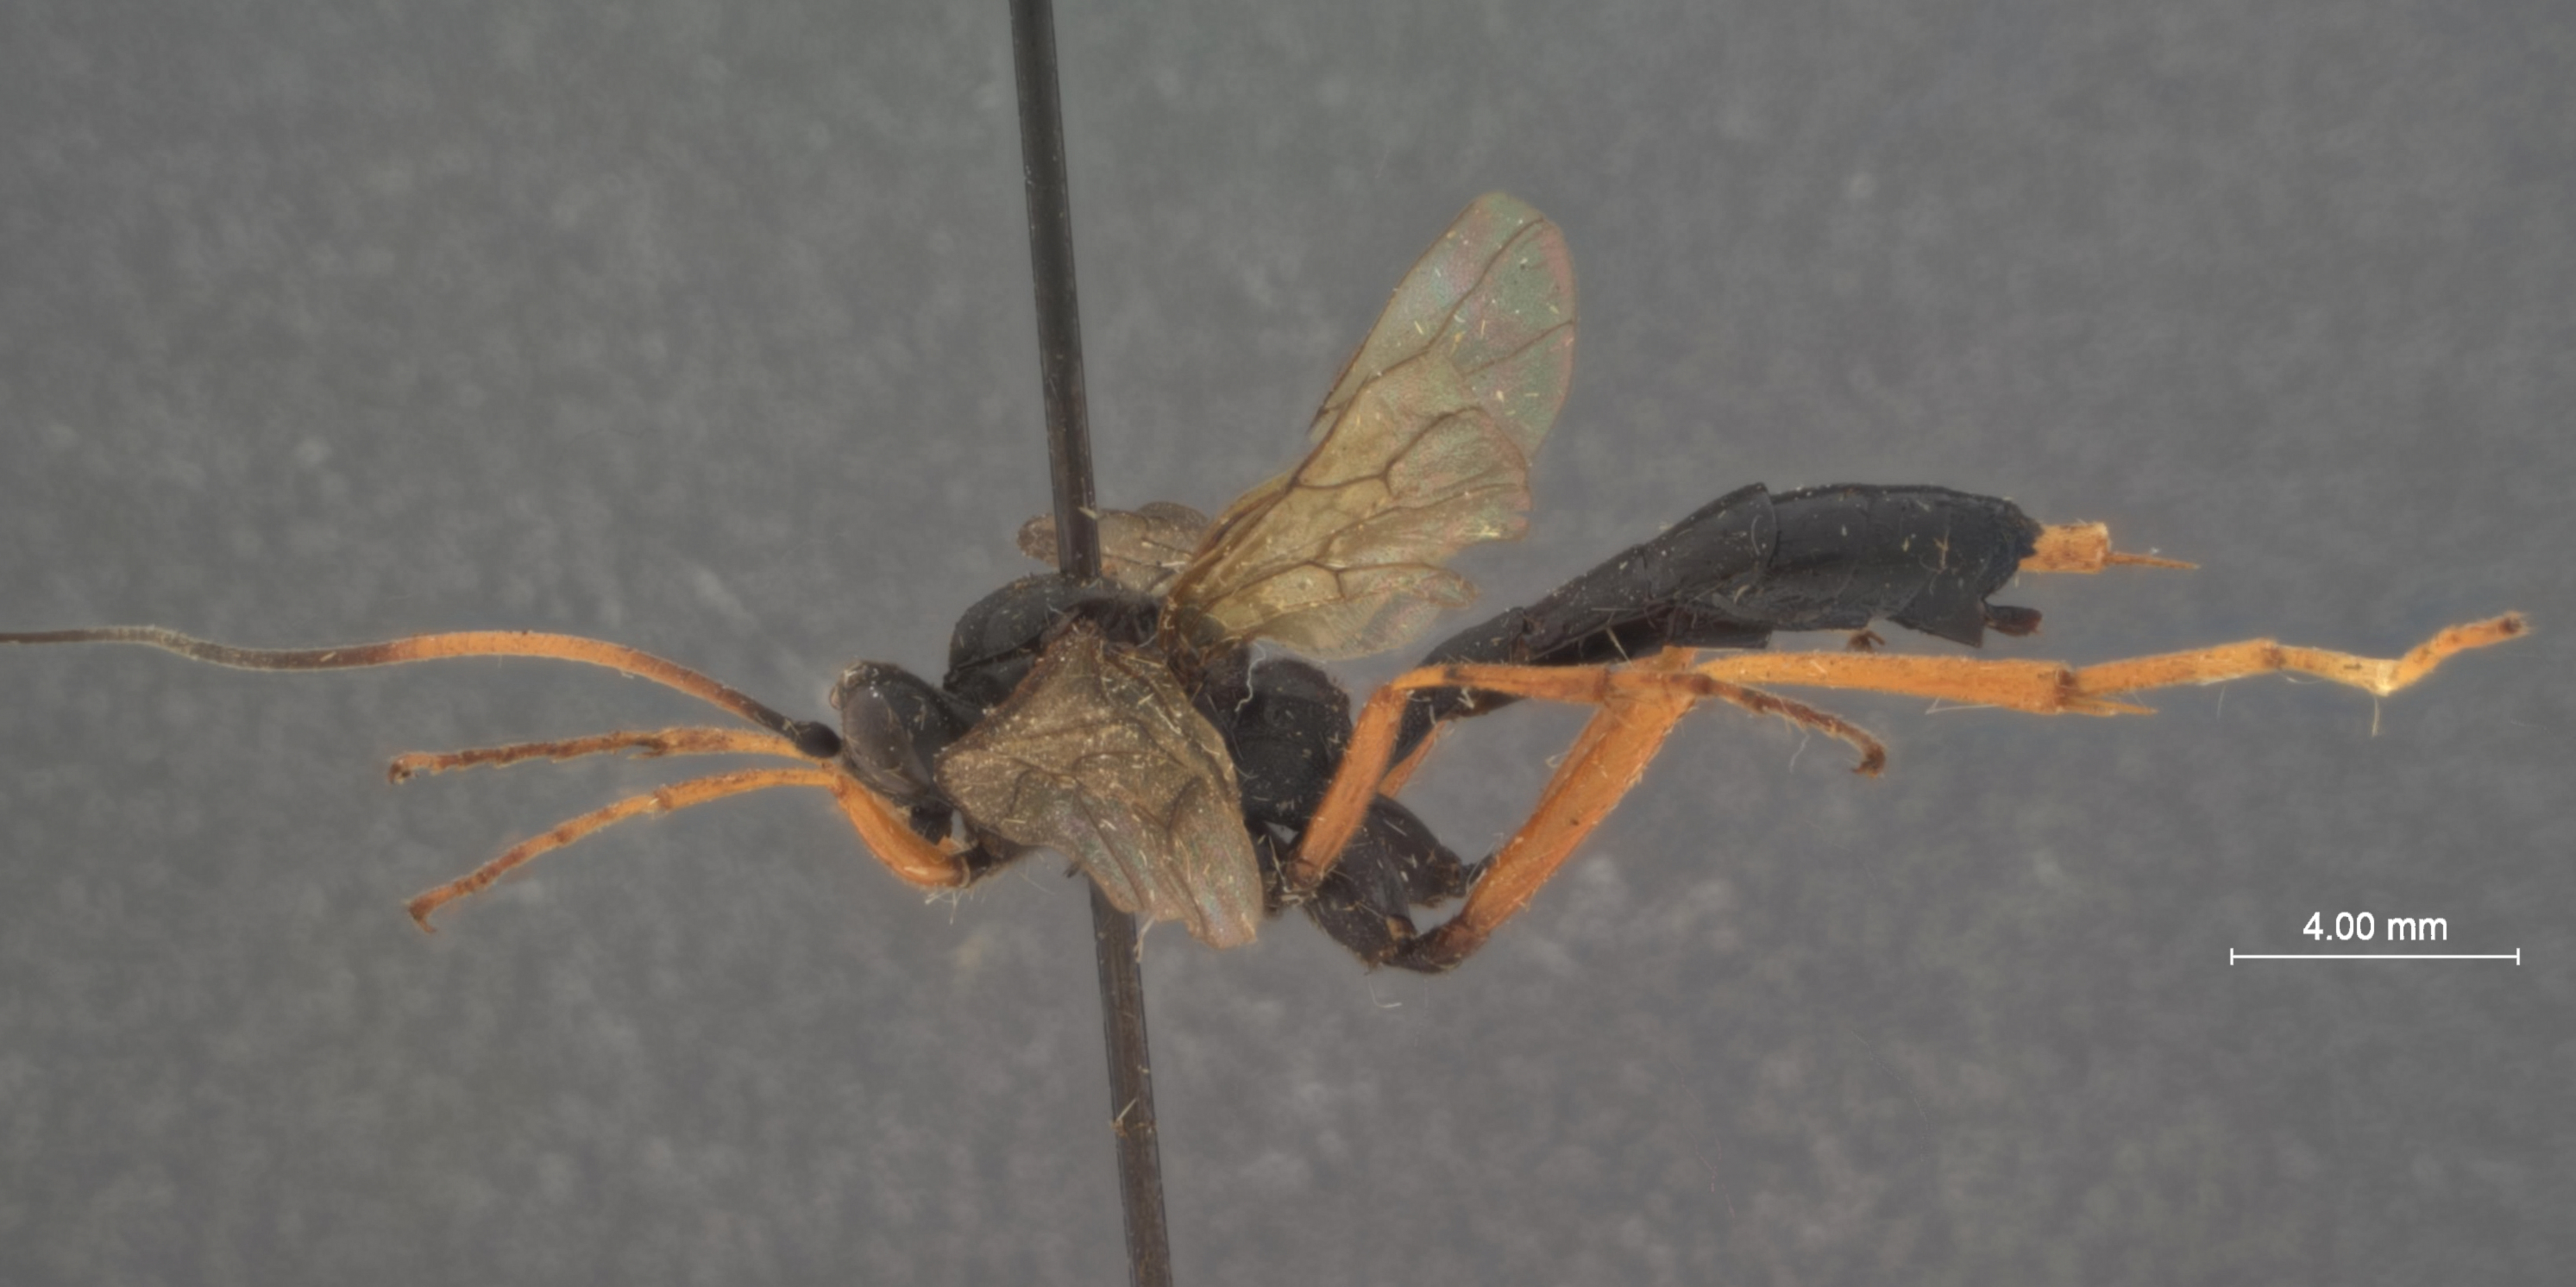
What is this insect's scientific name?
Protarchoides pallipes
